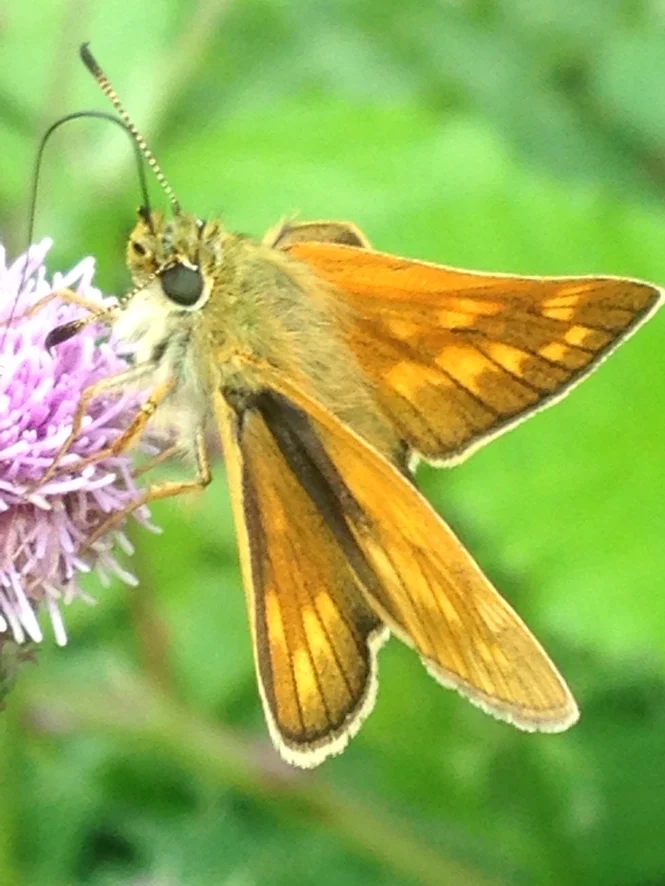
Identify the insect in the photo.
Ochlodes sylvanus (also Ochlodes venata)
